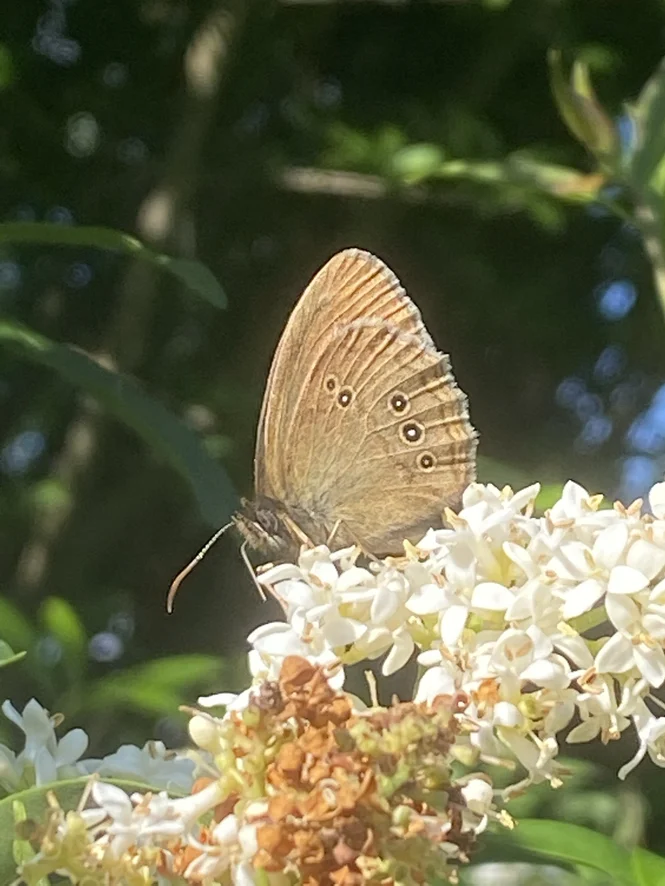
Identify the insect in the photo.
Aphantopus hyperantus
